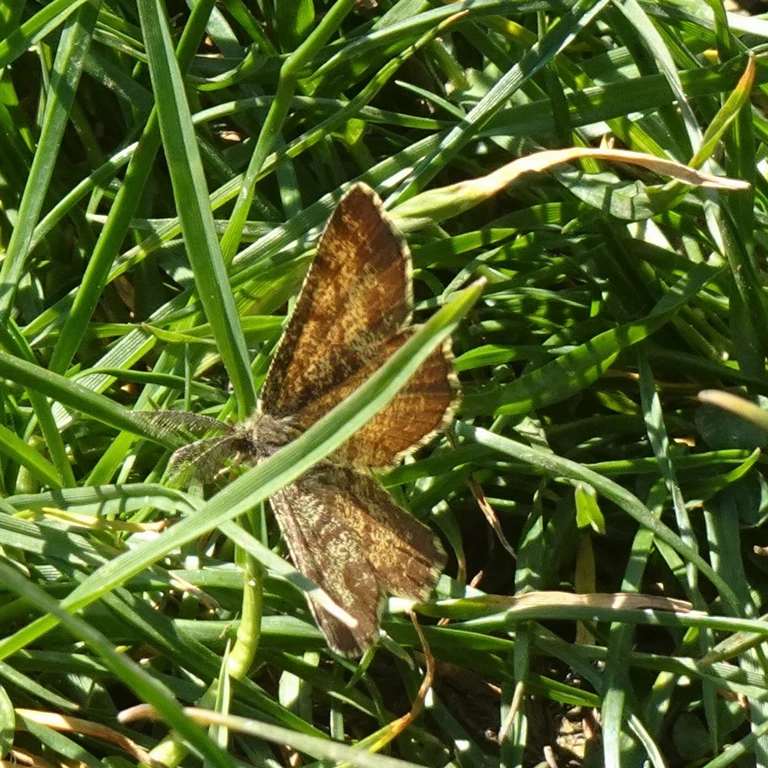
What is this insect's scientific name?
Ematurga atomaria
